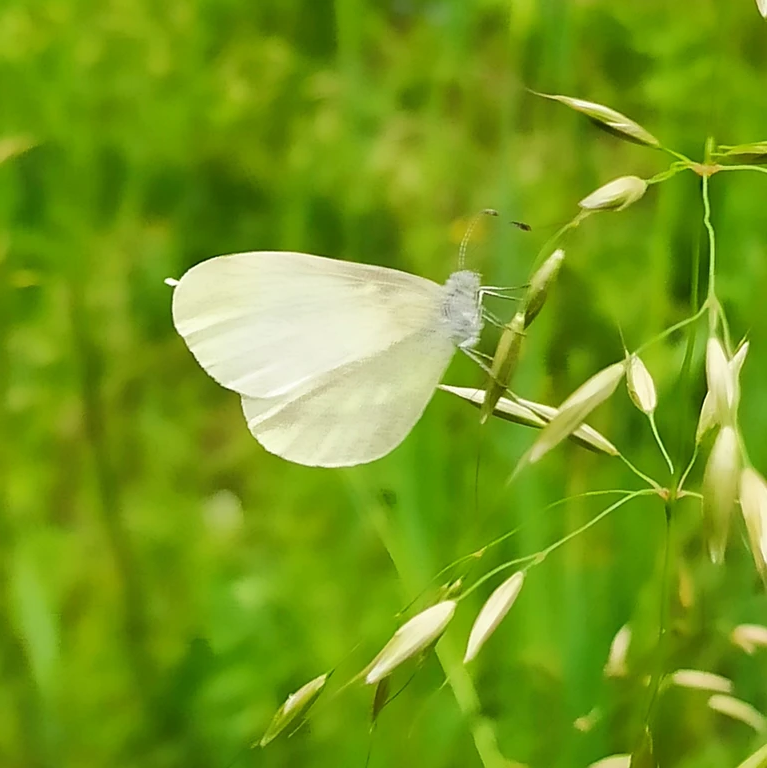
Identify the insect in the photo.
Leptidea sinapis/juvernica
